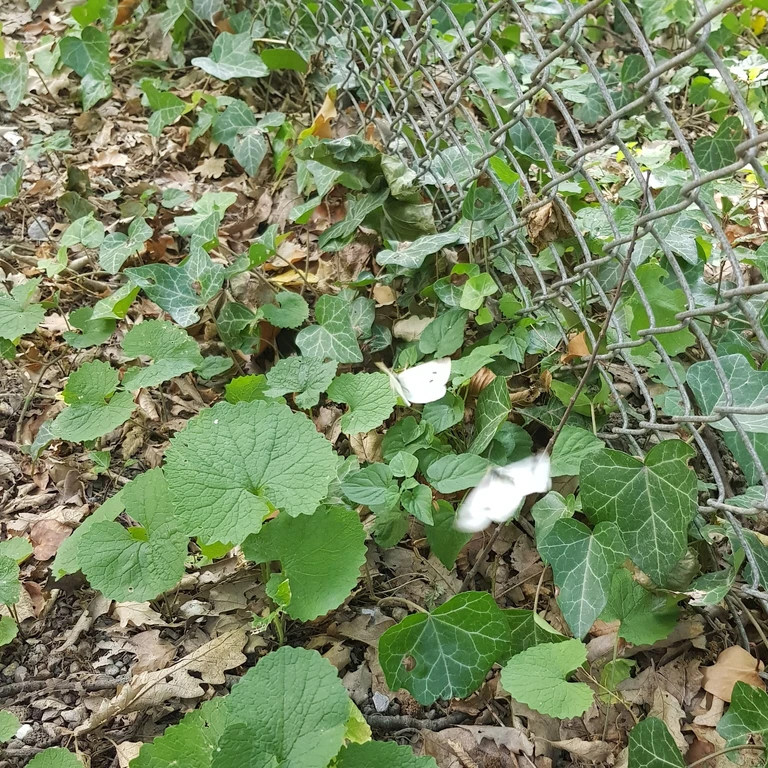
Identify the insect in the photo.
Pieris rapae
